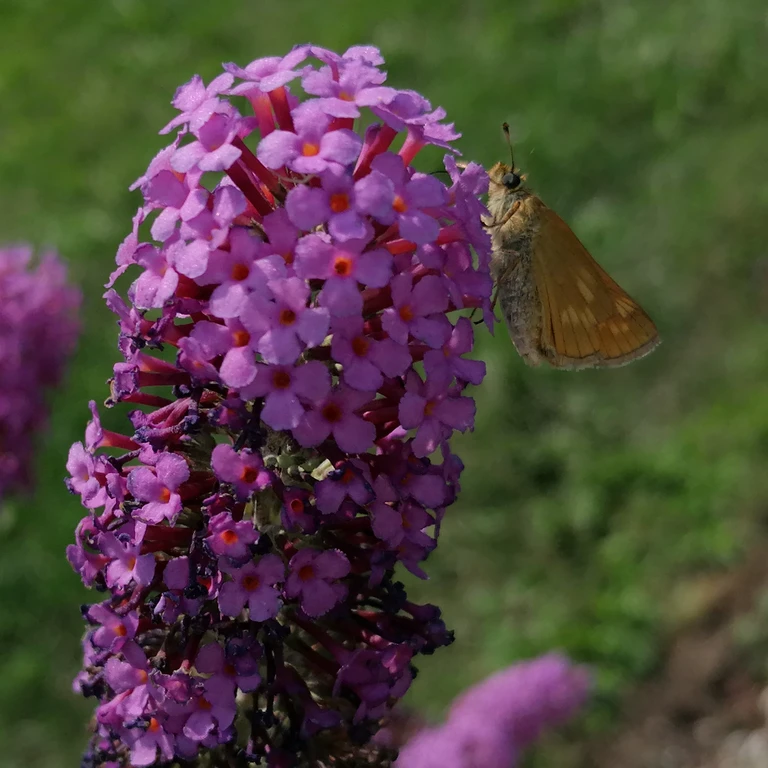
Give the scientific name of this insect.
Ochlodes sylvanus (also Ochlodes venata)
